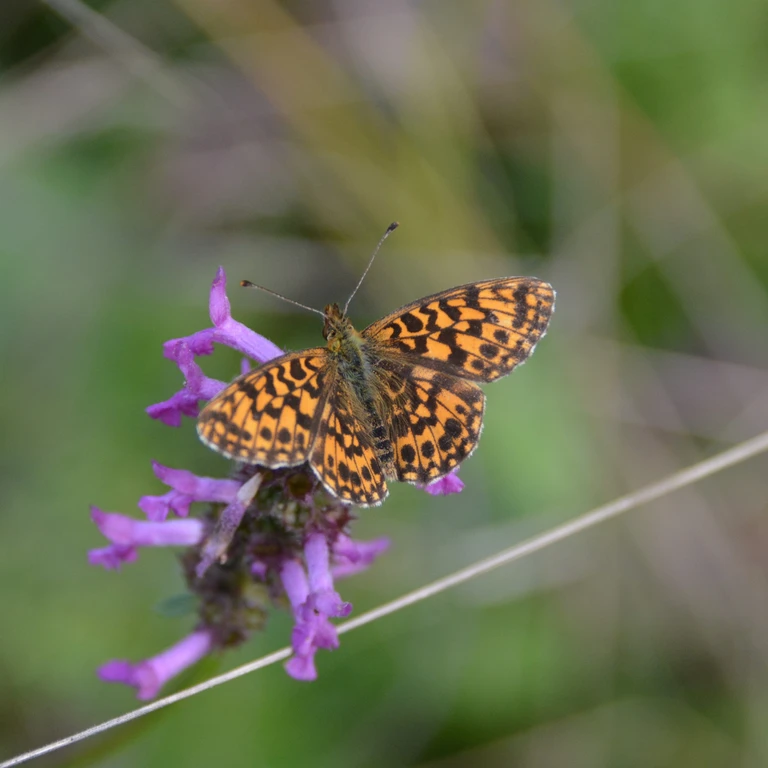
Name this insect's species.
Boloria dia
